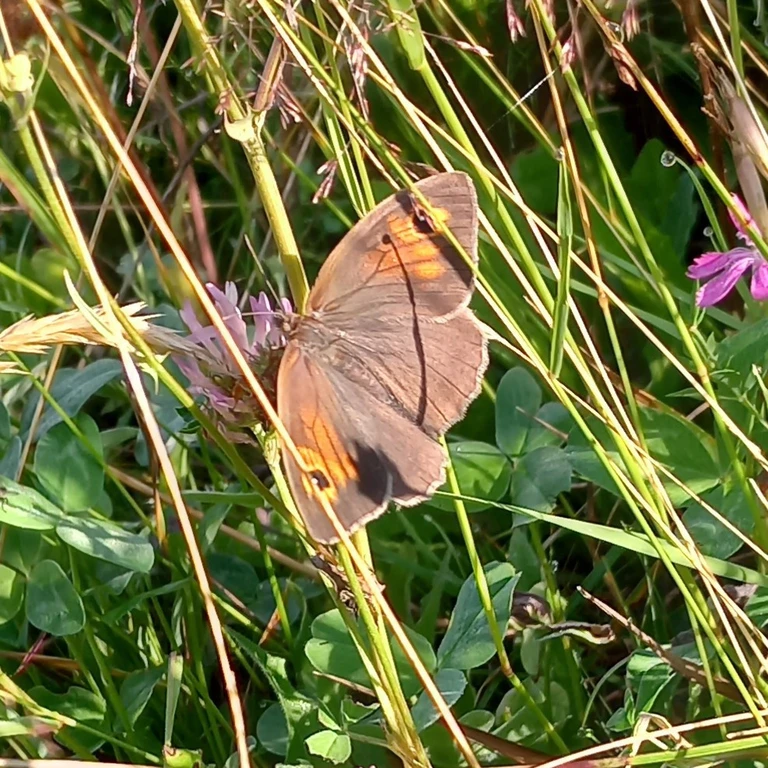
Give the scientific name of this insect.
Maniola jurtina
